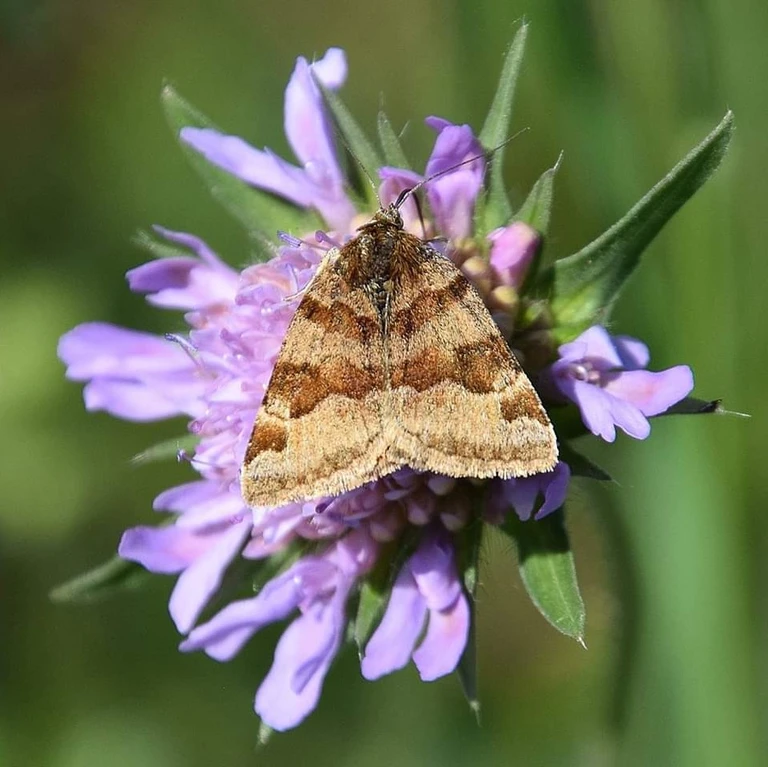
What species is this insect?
Euclidia glyphica
